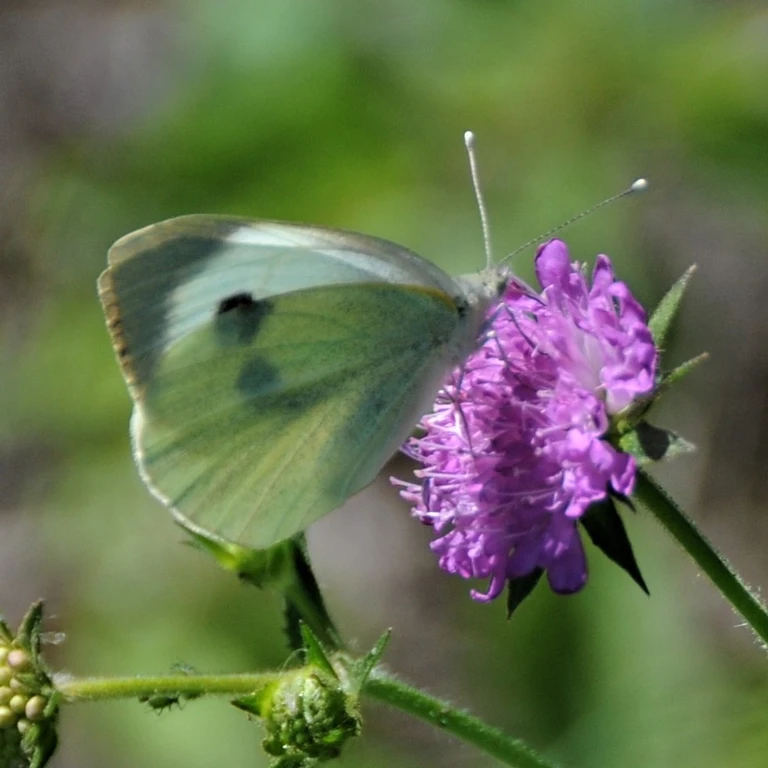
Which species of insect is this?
Pieris brassicae
